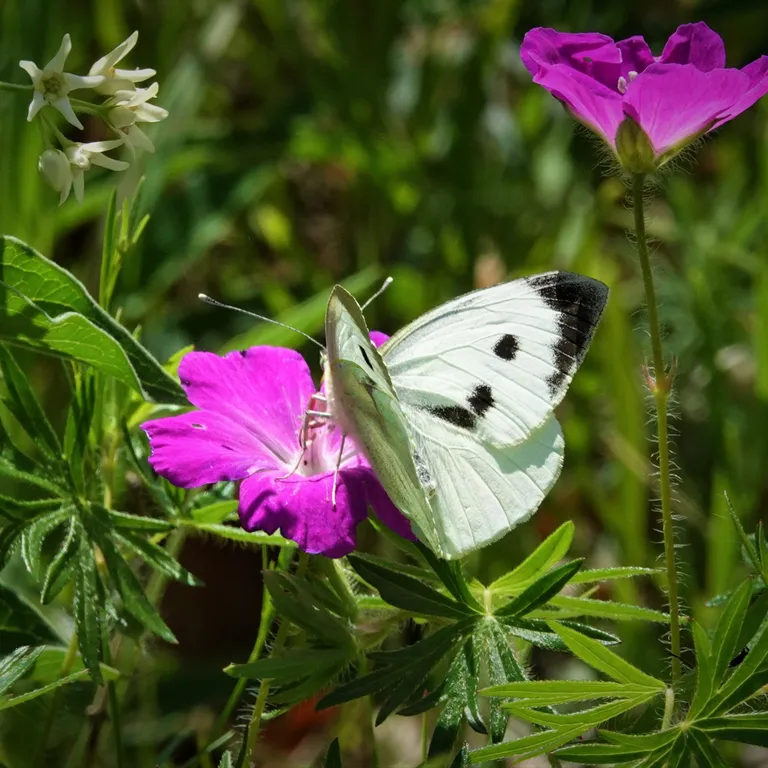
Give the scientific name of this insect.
Pieris brassicae
